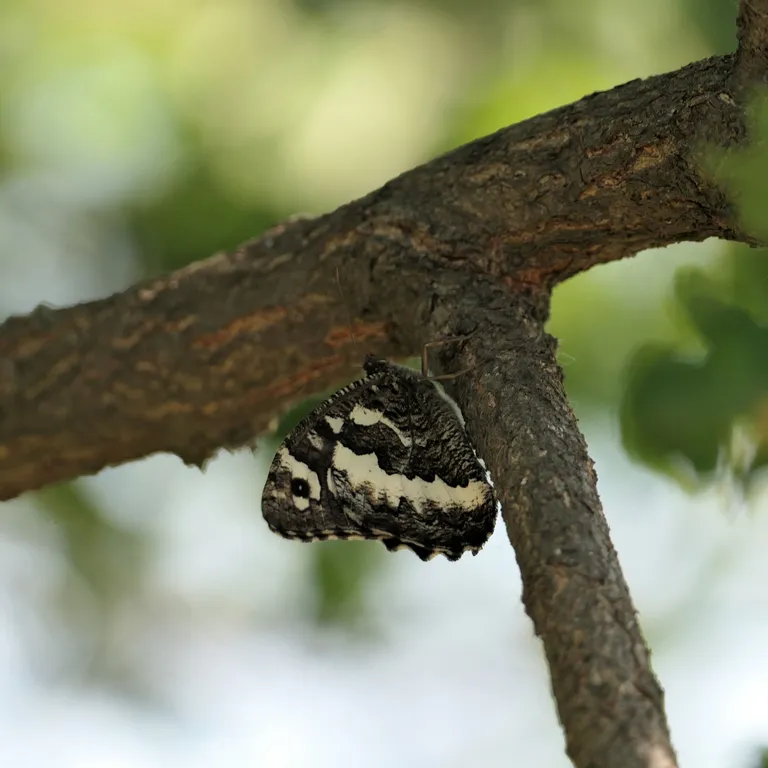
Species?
Brintesia circe
